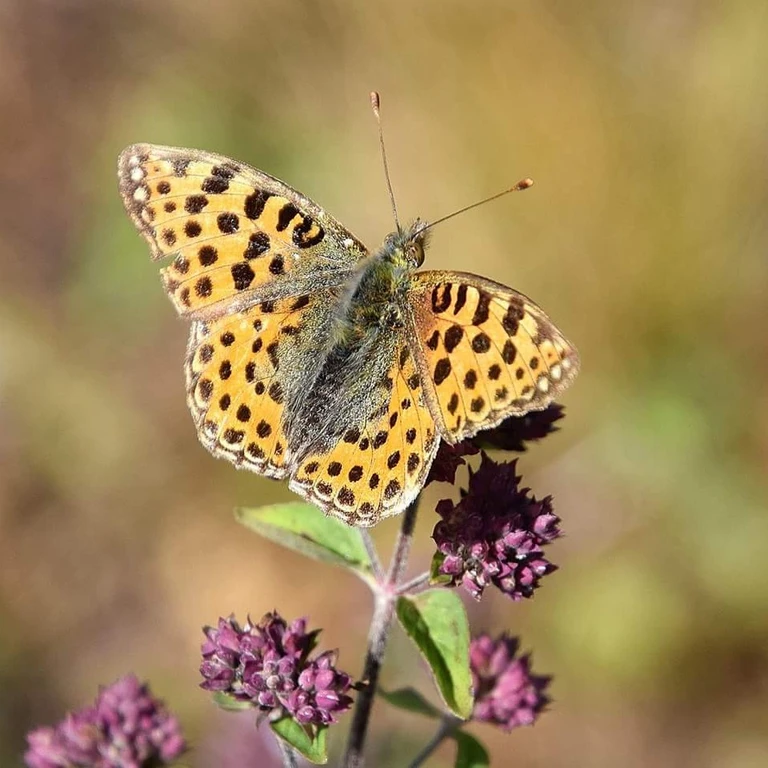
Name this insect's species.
Issoria lathonia
